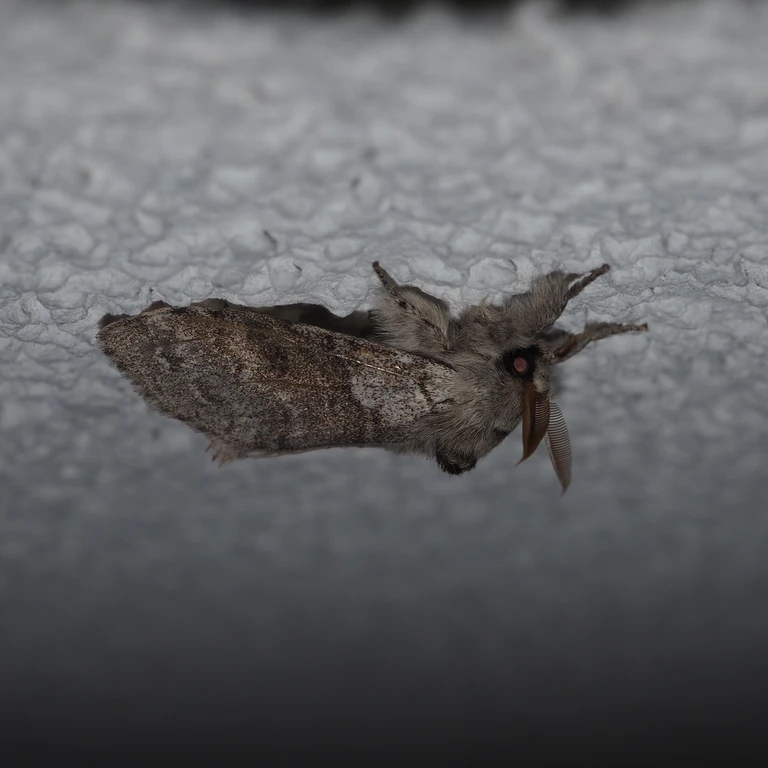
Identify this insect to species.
Calliteara pudibunda
